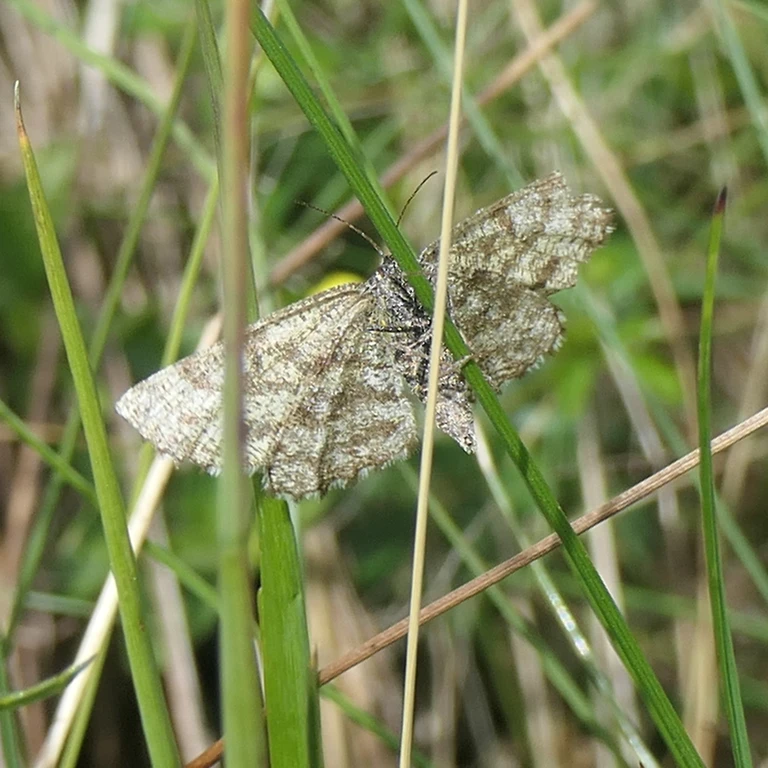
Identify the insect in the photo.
Ematurga atomaria
